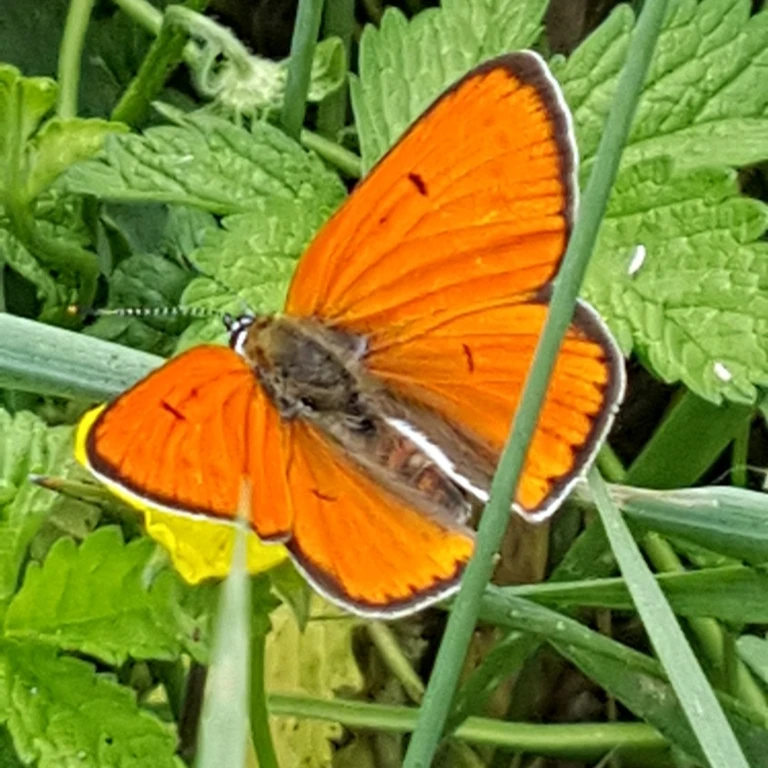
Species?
Lycaena dispar
